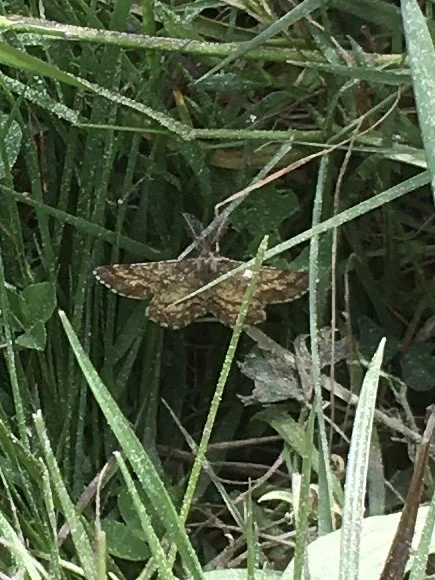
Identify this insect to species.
Ematurga atomaria
